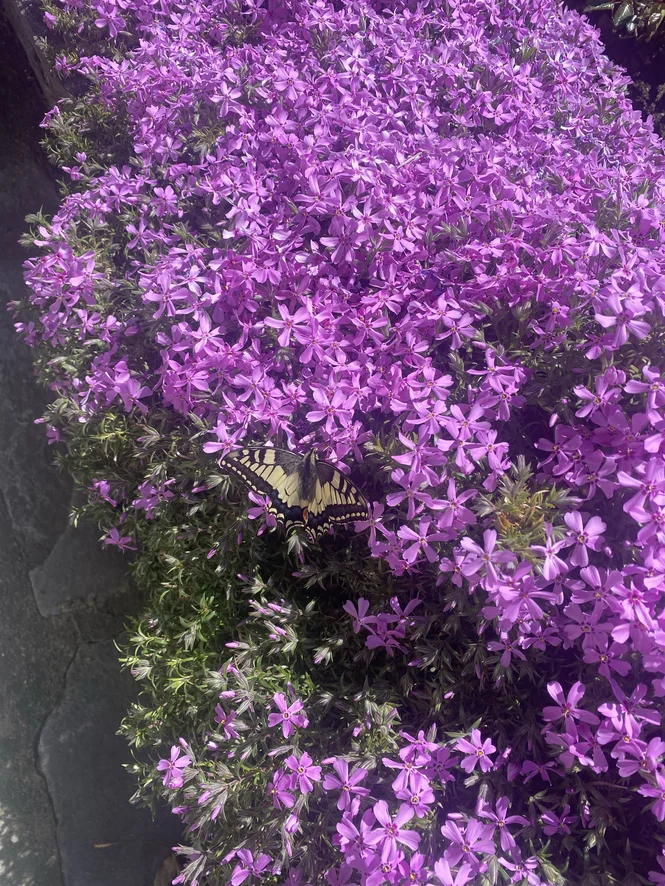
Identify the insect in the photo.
Papilio machaon
